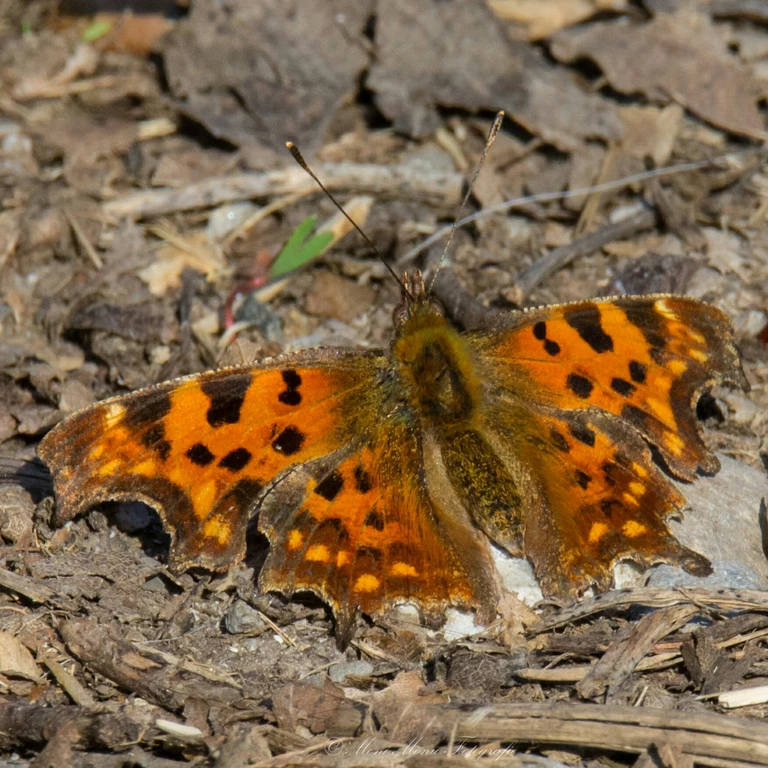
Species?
Polygonia c-album
